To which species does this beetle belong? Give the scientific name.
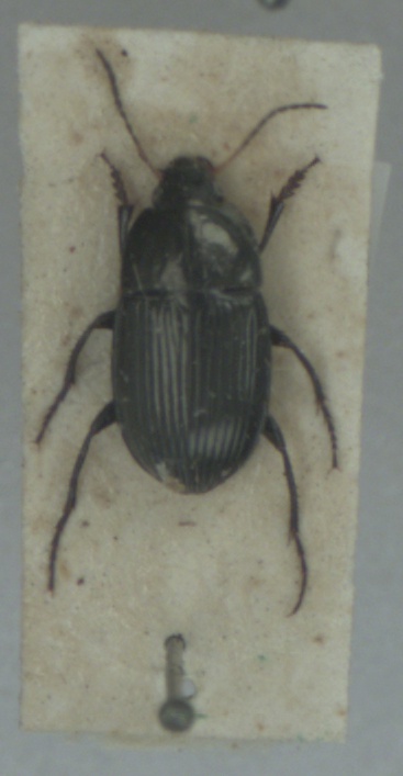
Amara ovata
